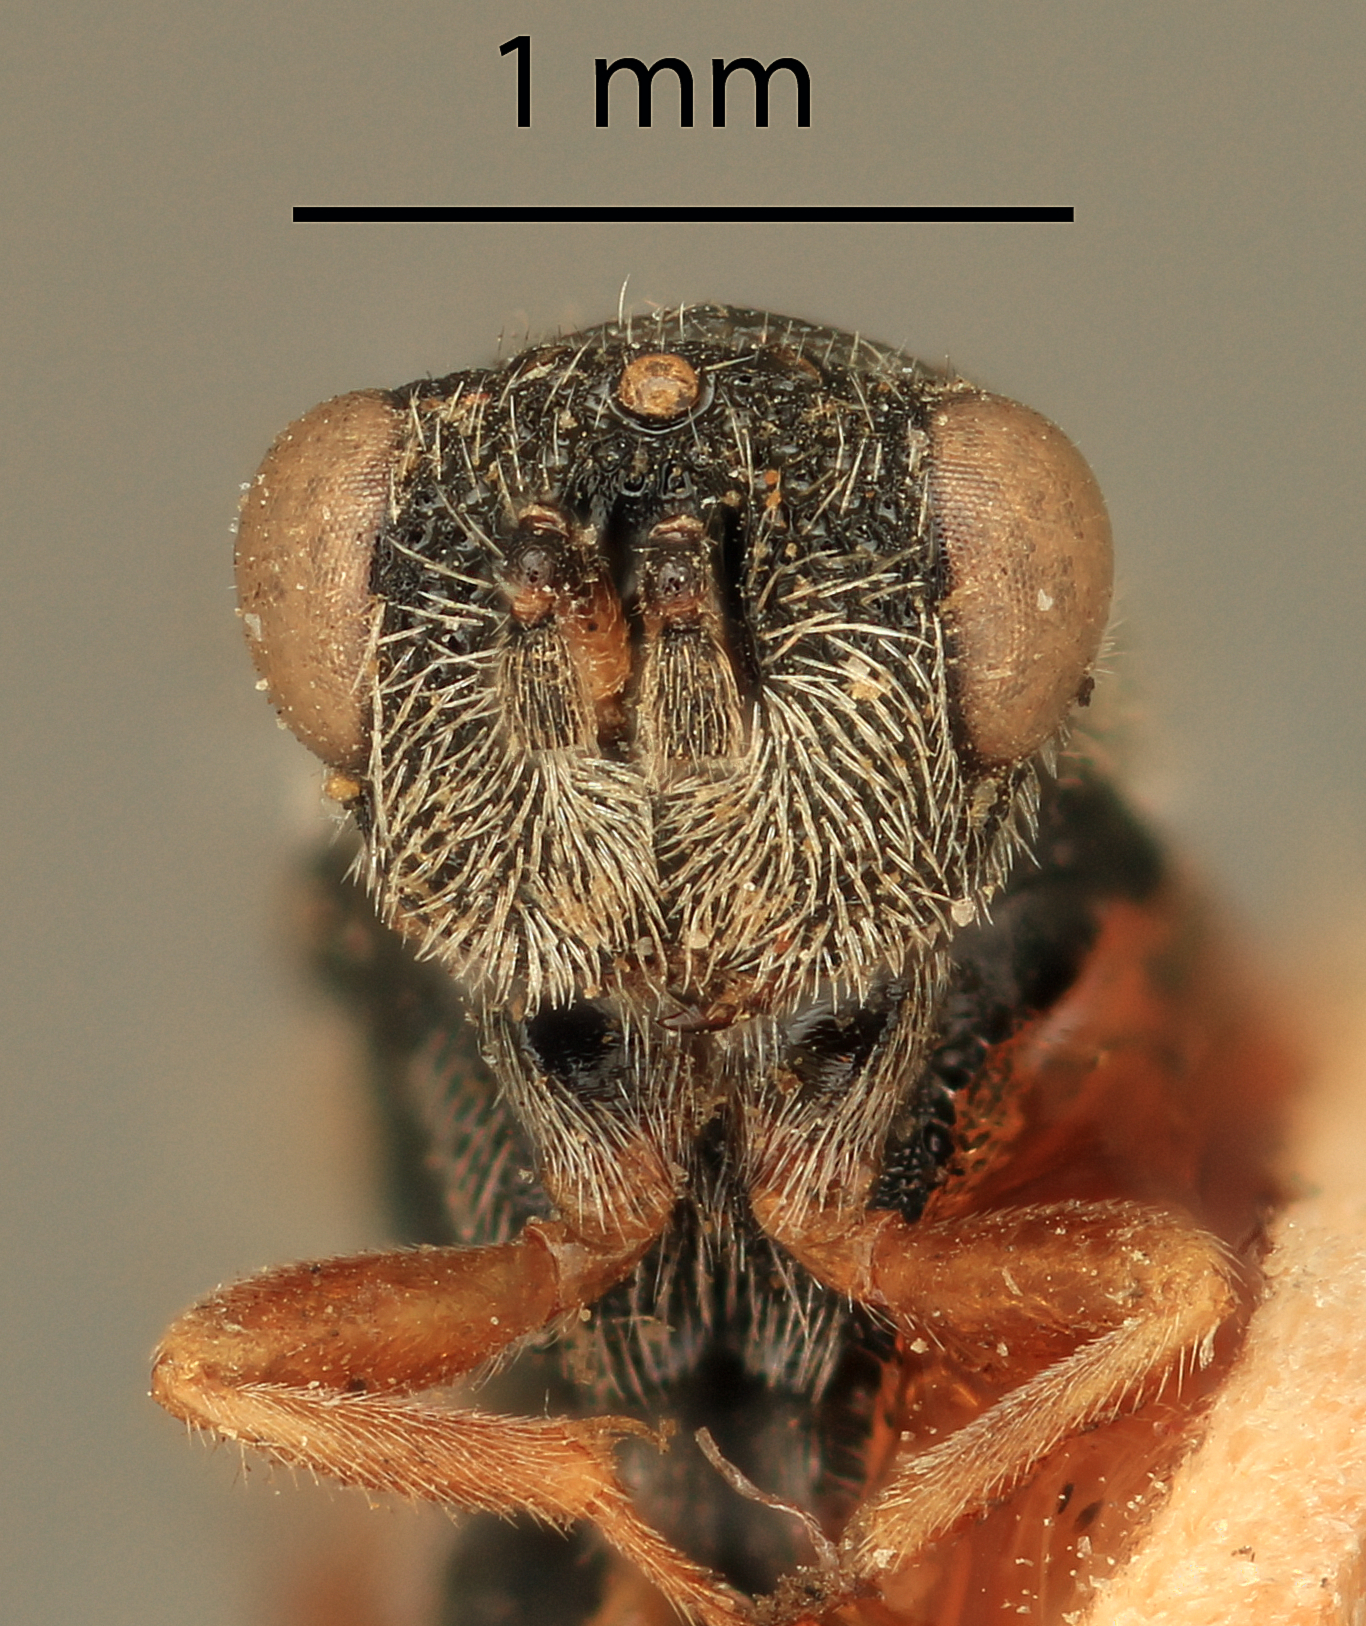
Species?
Eurytoma spadix
